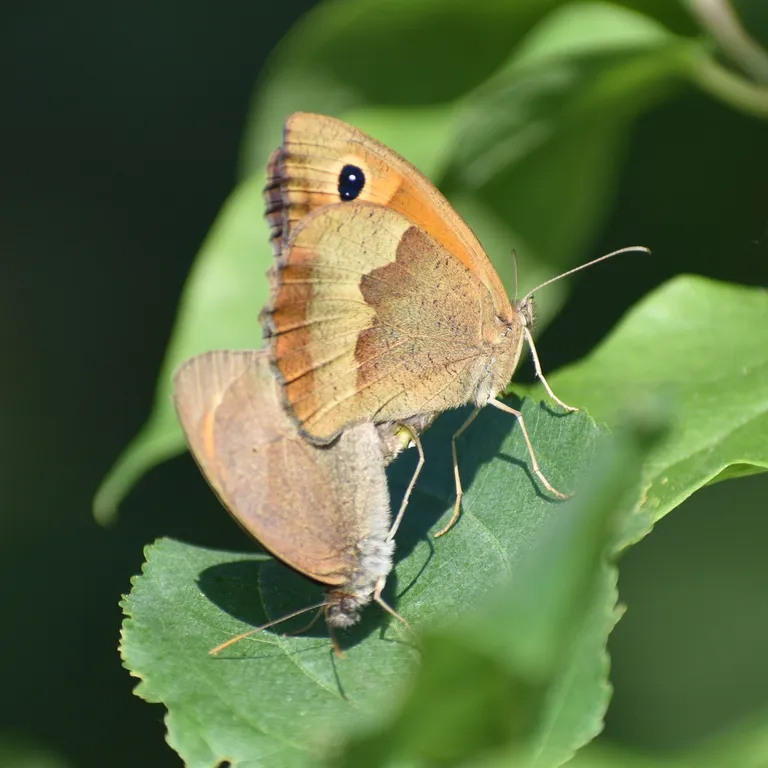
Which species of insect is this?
Maniola jurtina
